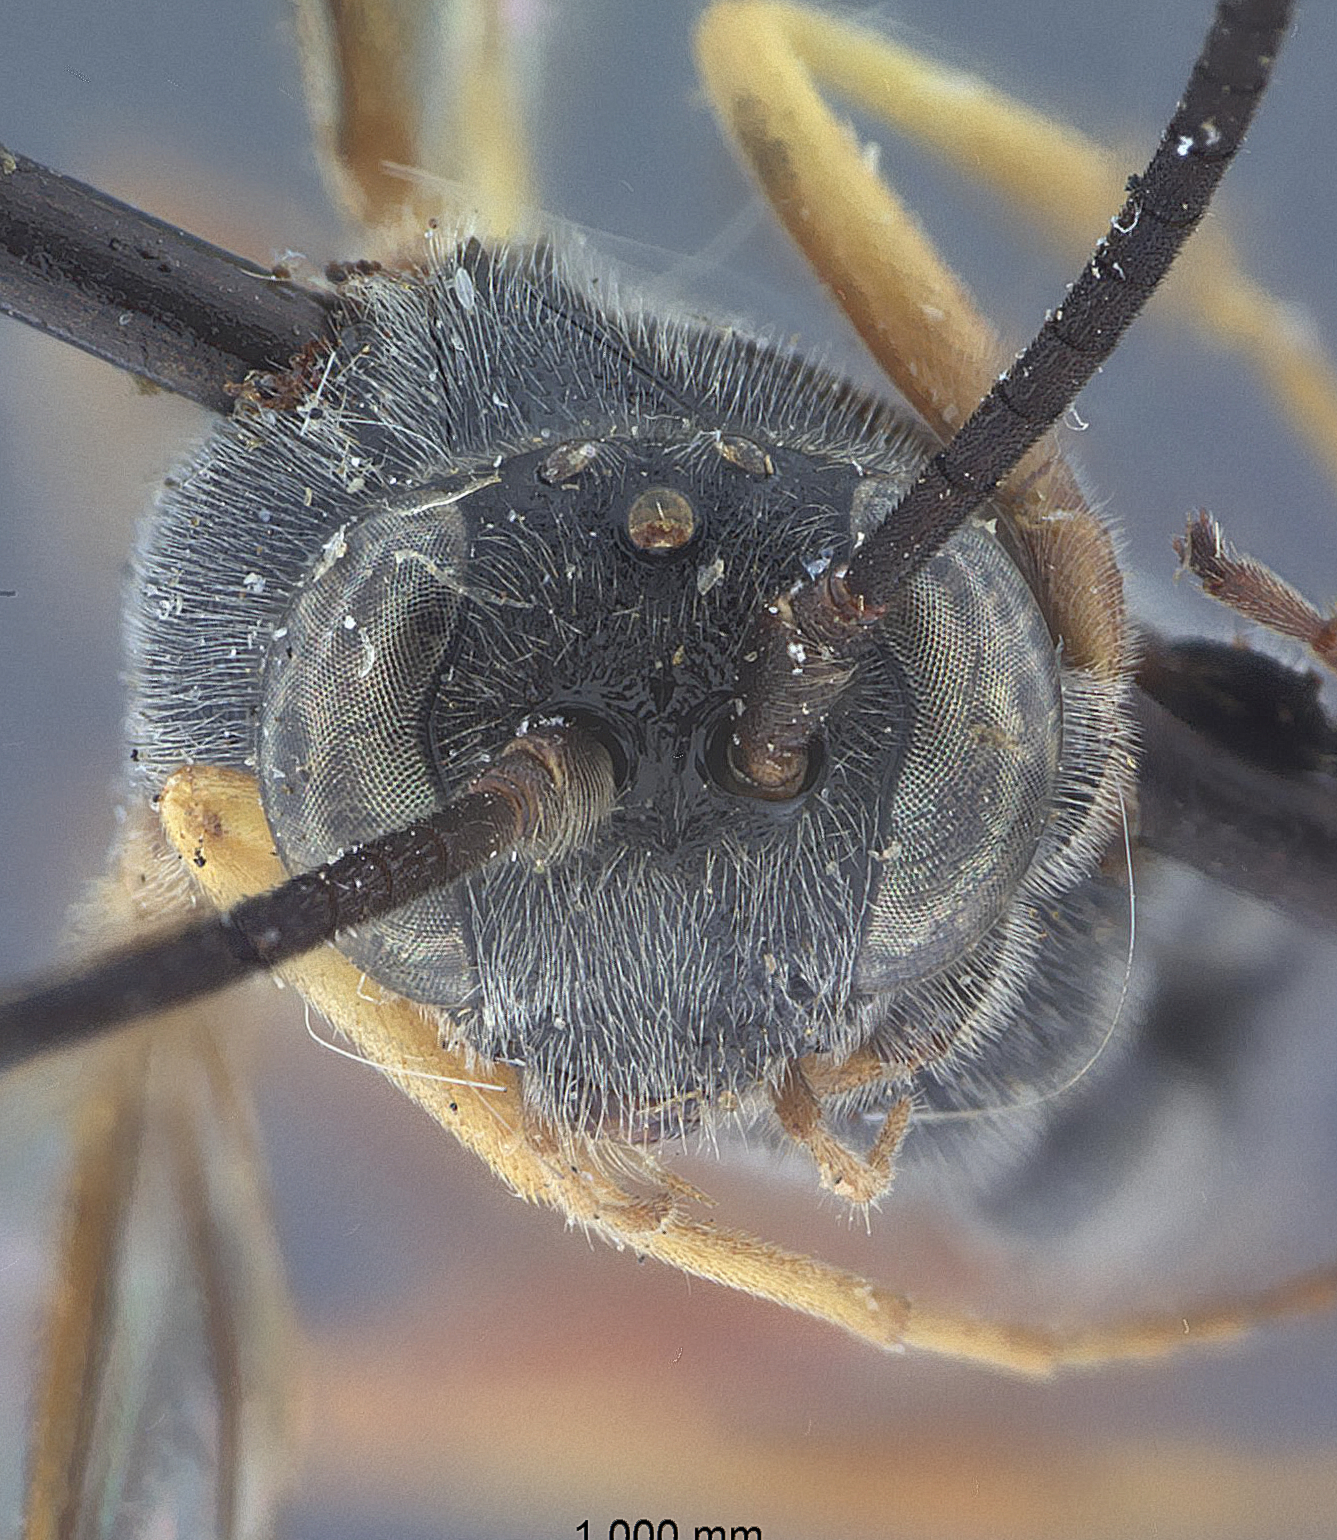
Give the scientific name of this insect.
Campoplegidea rufigaster
